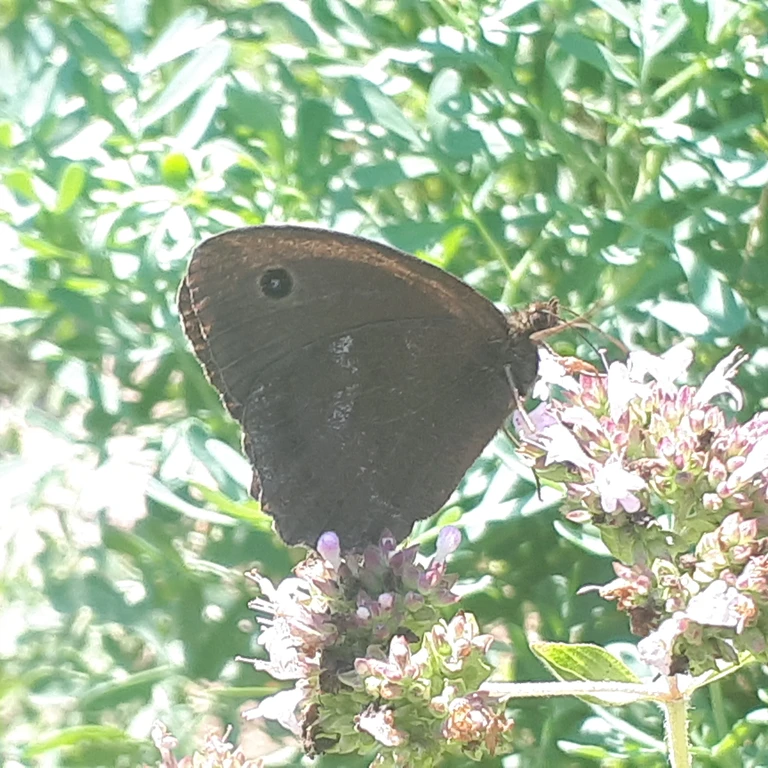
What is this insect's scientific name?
Minois dryas
